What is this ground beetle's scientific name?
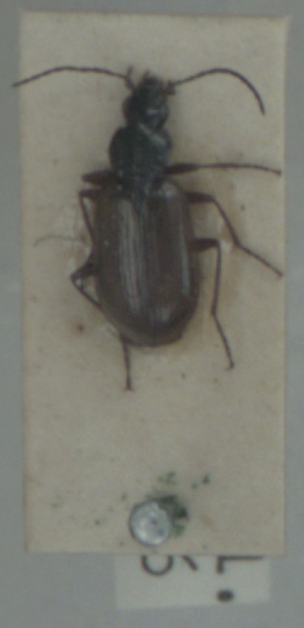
Agonum piceum
